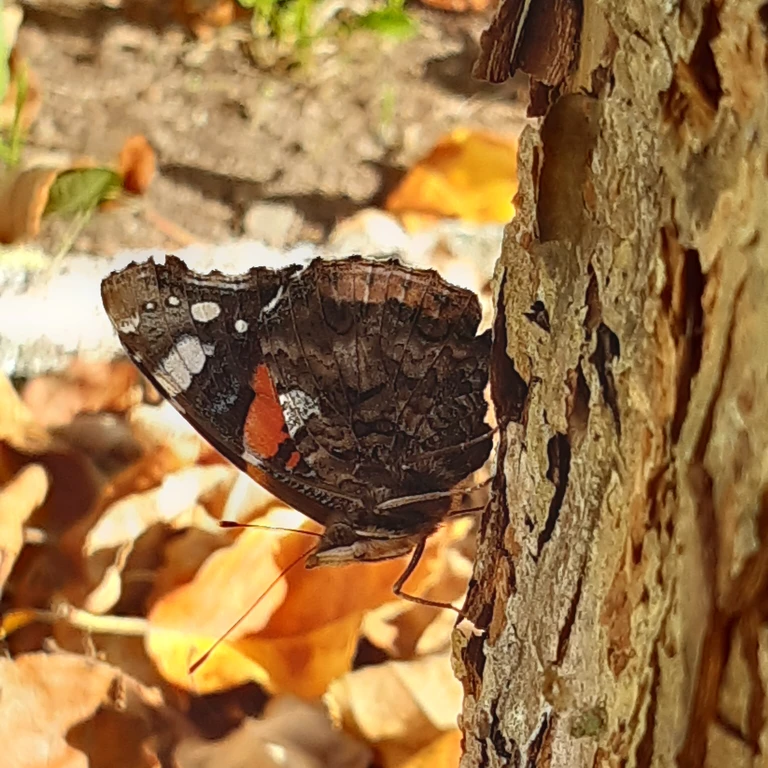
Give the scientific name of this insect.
Vanessa atalanta
